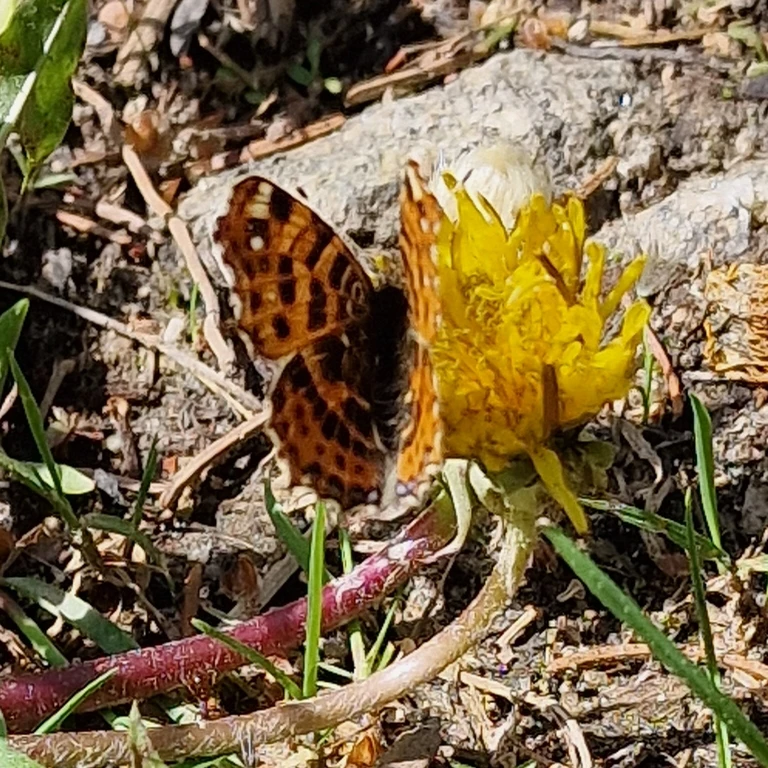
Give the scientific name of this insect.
Araschnia levana
